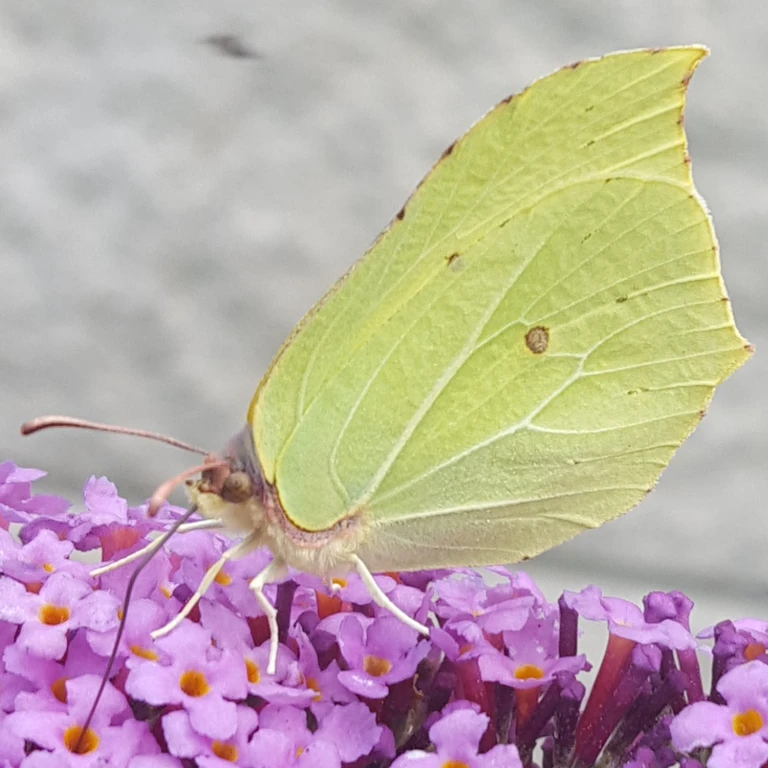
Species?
Gonepteryx rhamni
